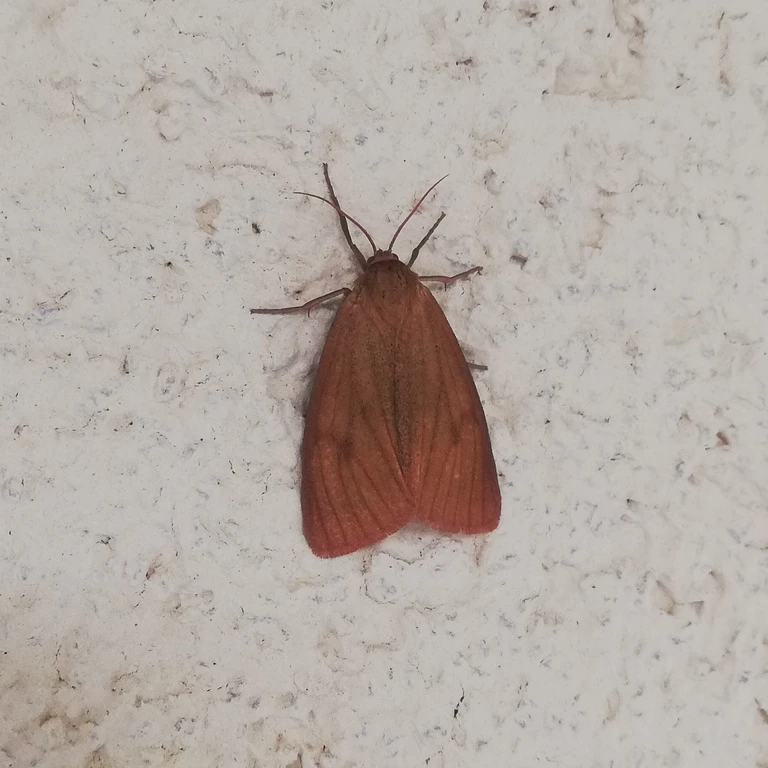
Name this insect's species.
Diacrisia sannio
